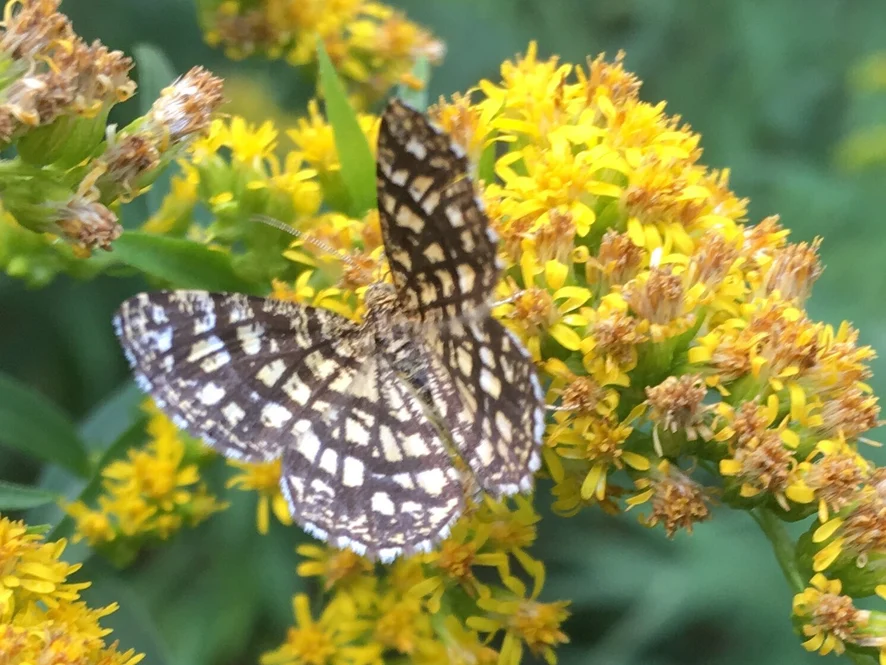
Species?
Chiasmia clathrata
